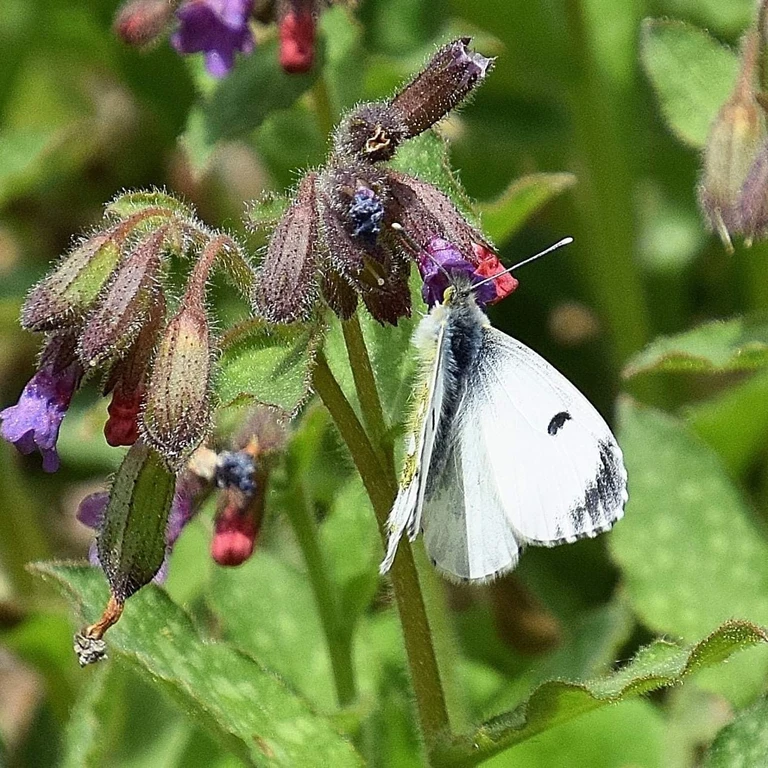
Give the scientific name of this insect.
Anthocharis cardamines
